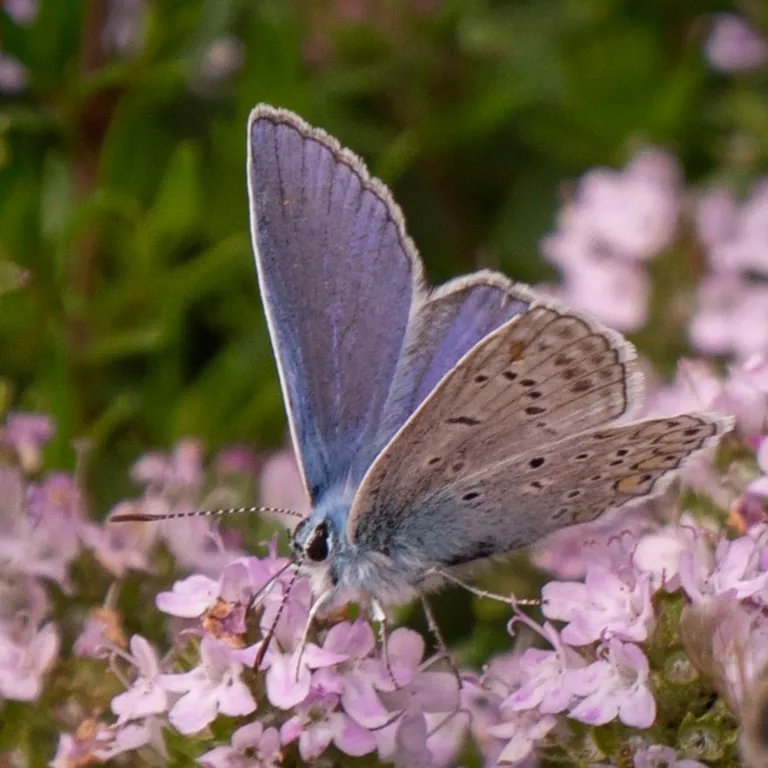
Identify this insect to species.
Polyommatus icarus
